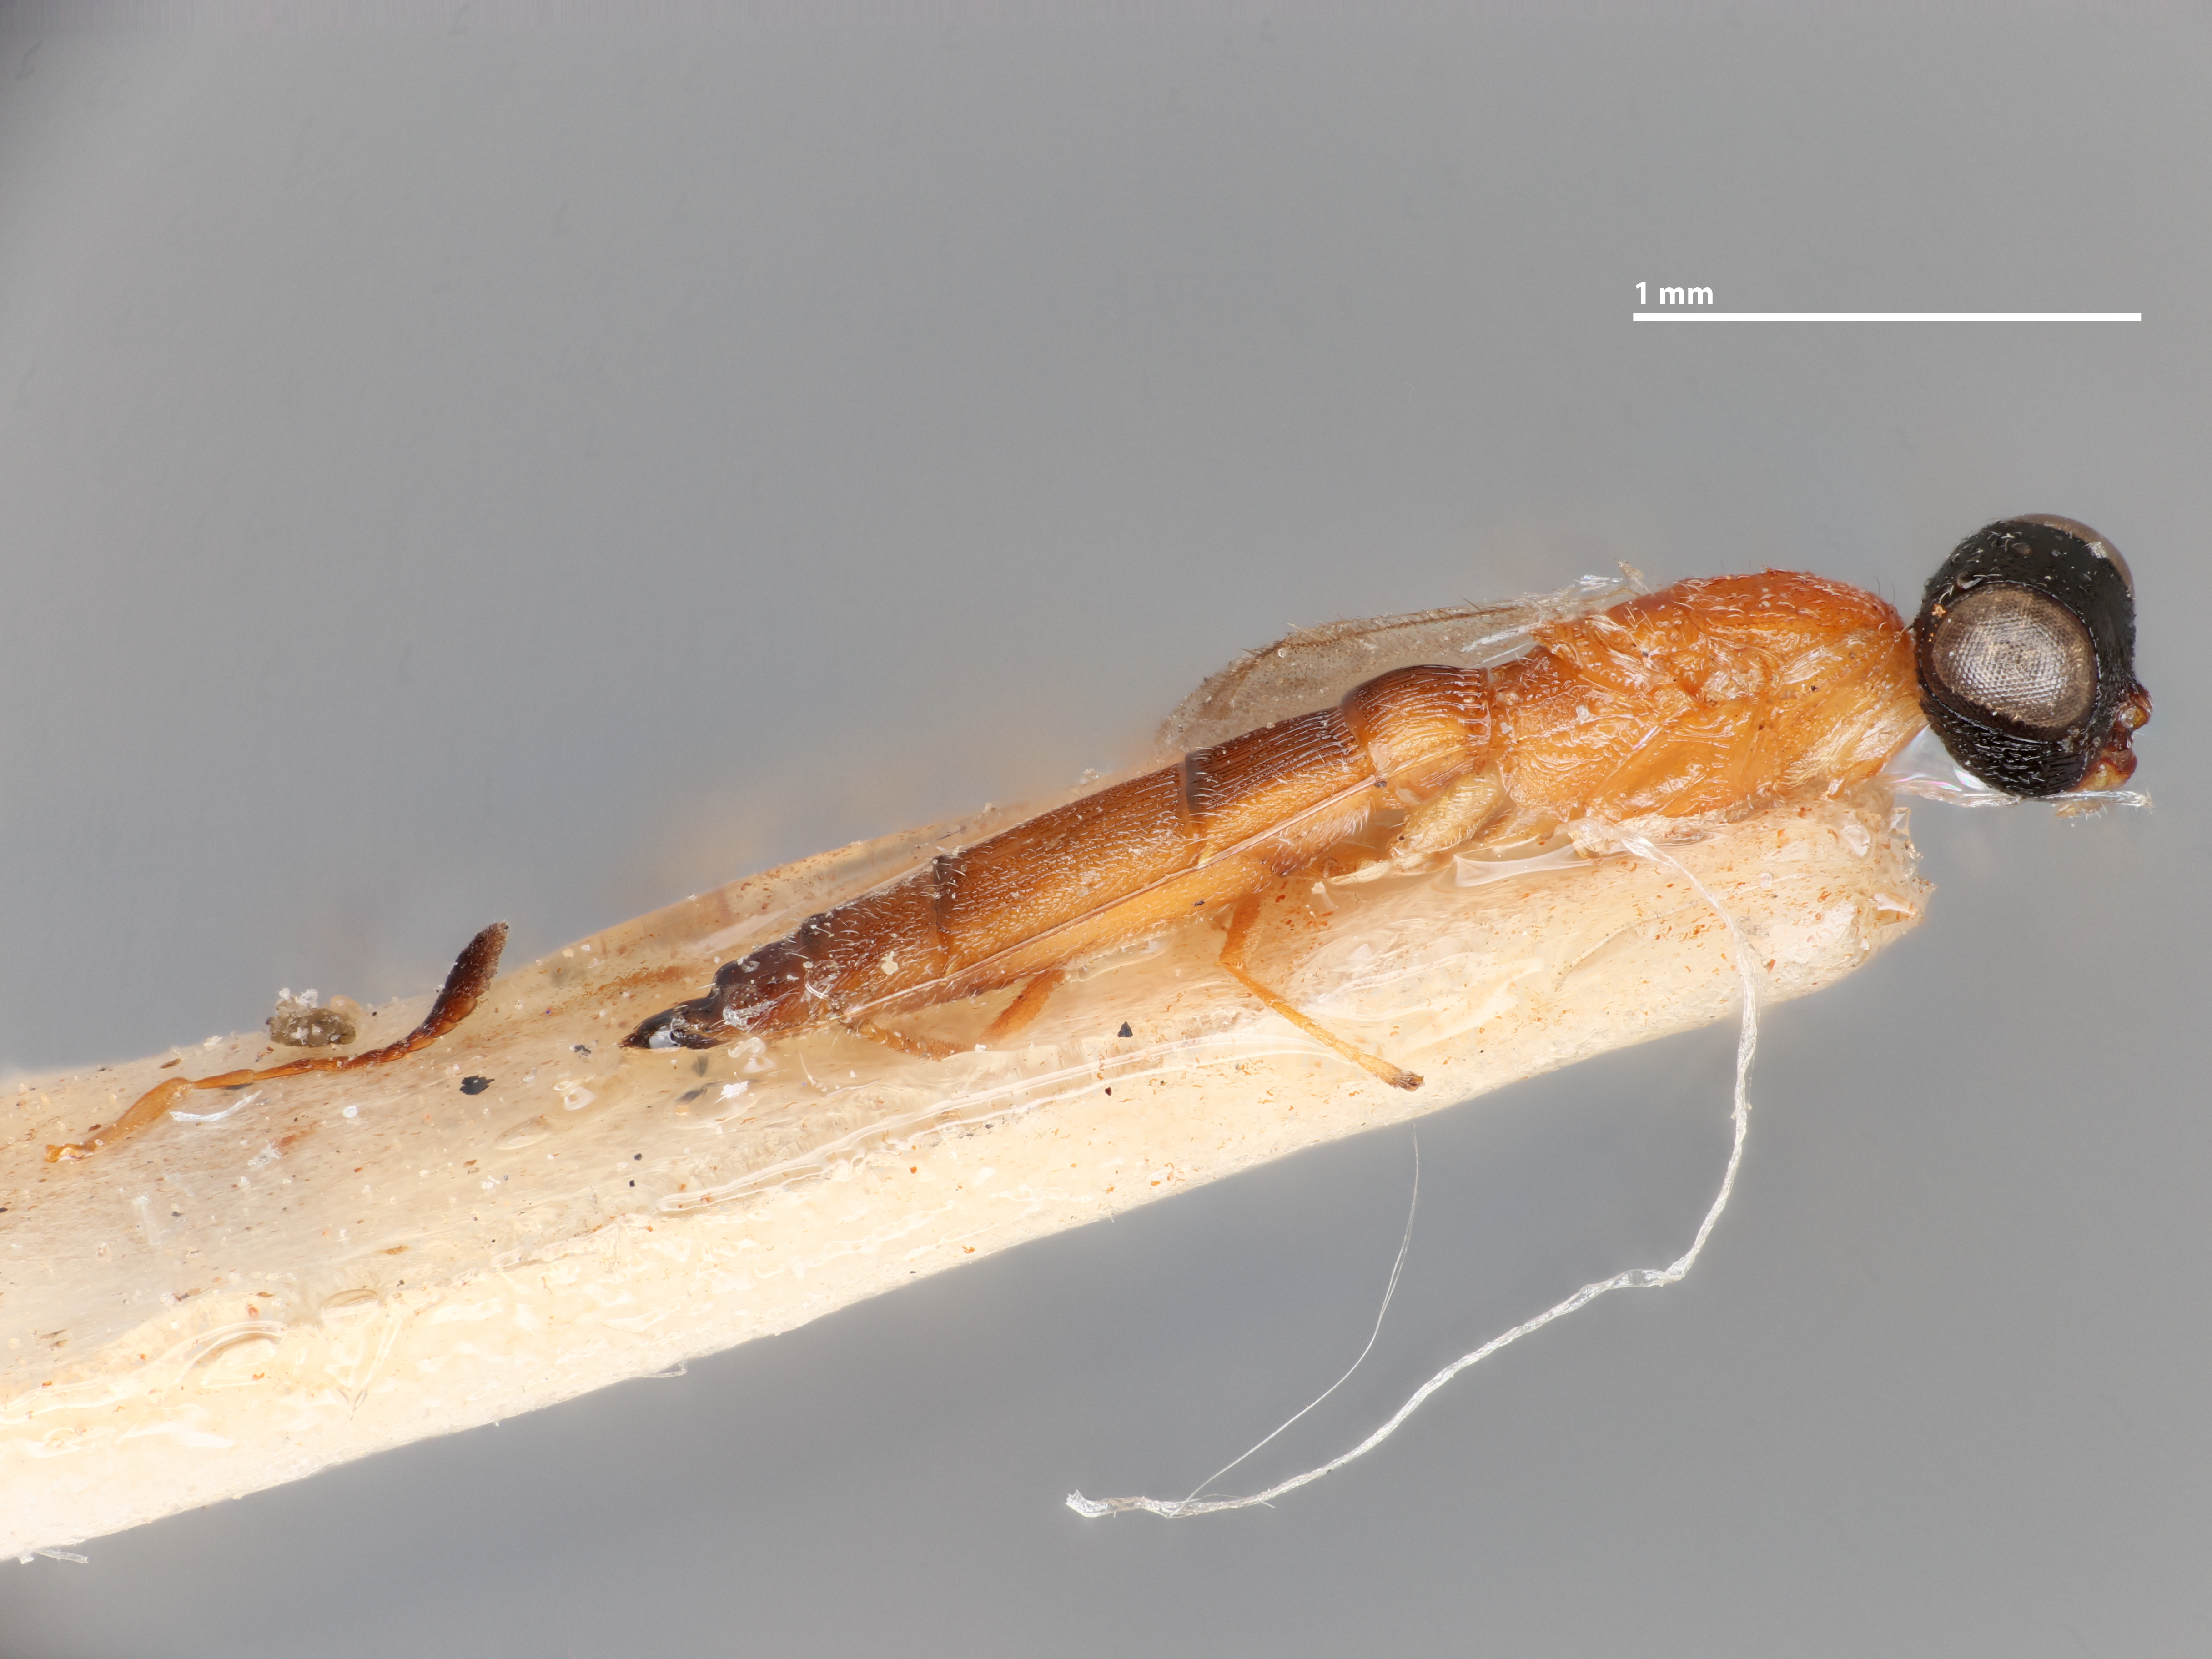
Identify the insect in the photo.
Leptoteleia bengalensis
